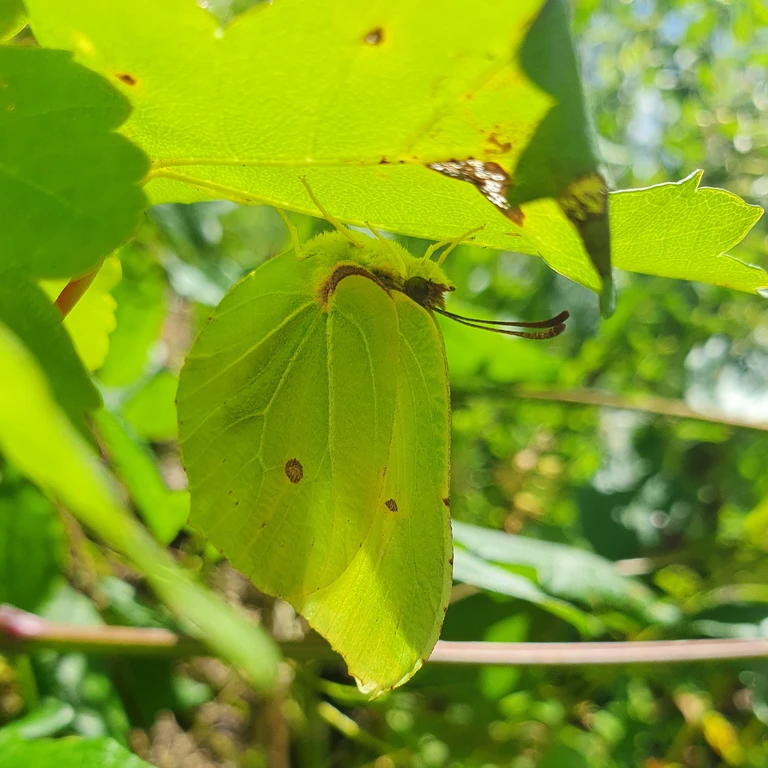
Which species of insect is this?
Gonepteryx rhamni
